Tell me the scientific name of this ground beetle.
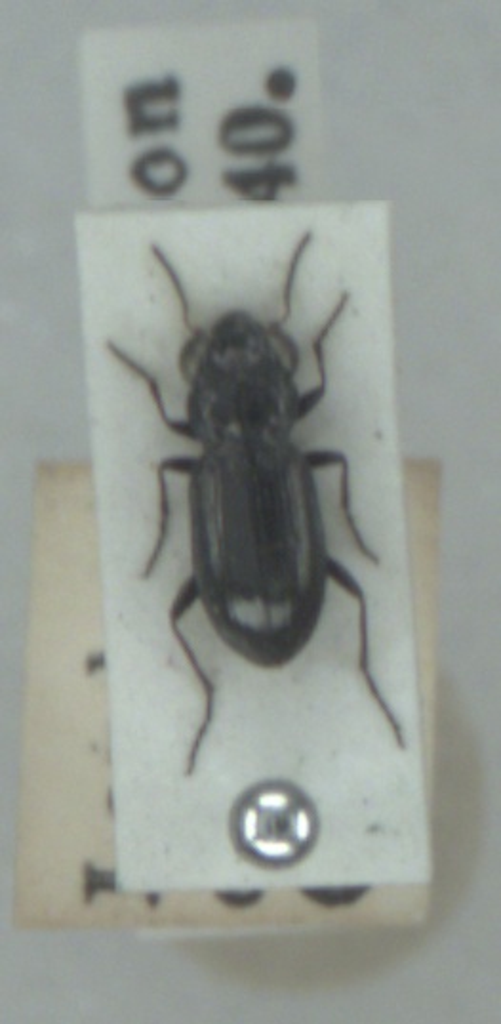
Notiophilus palustris
